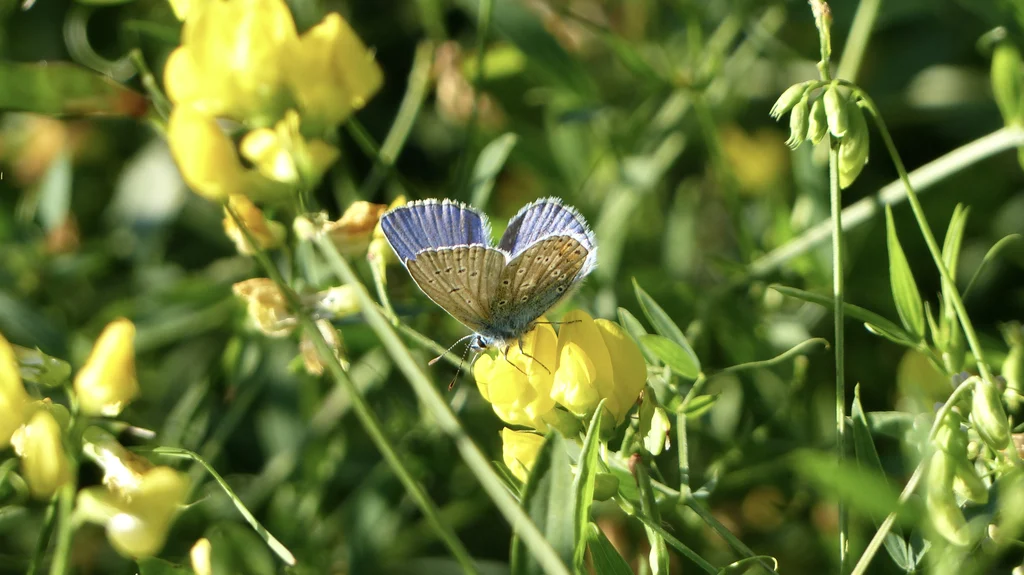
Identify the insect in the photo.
Polyommatus icarus
